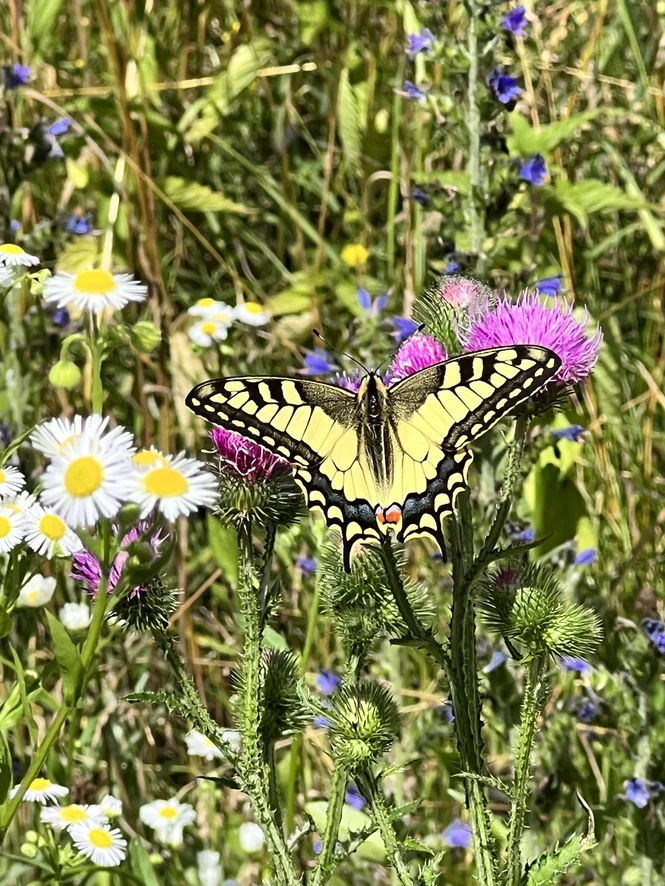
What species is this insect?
Papilio machaon
